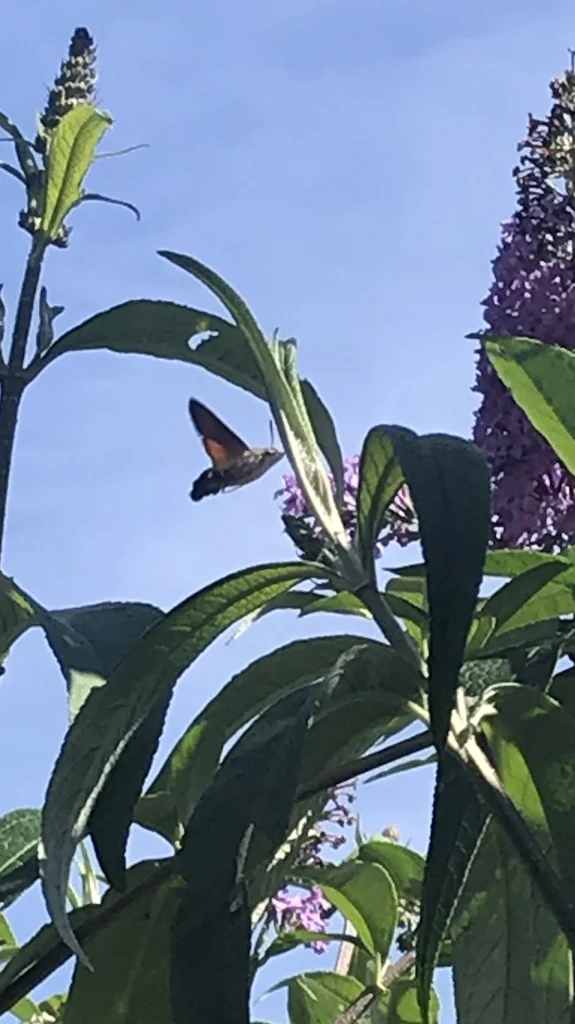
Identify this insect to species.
Macroglossum stellatarum
